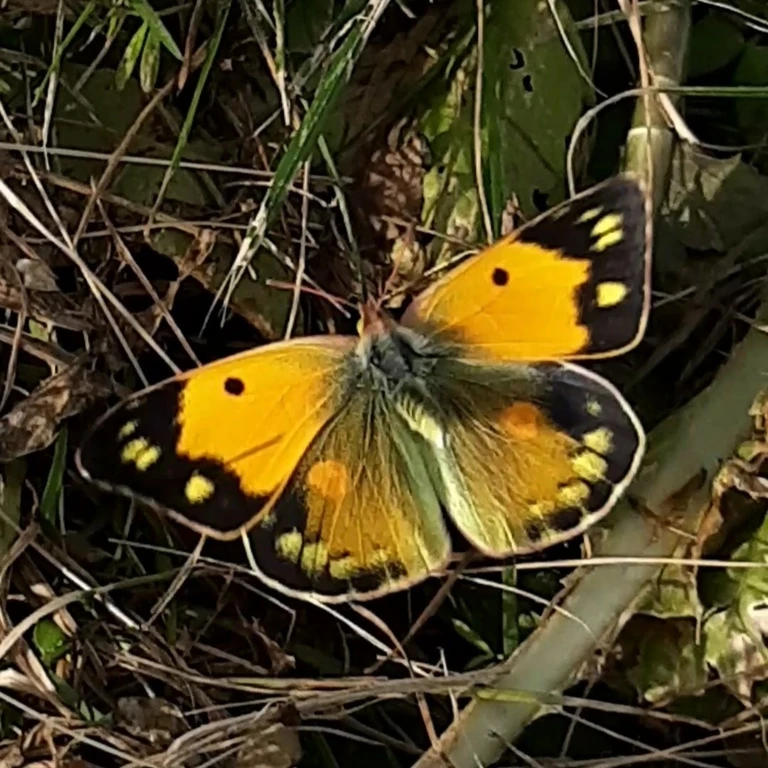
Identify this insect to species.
Colias croceus
